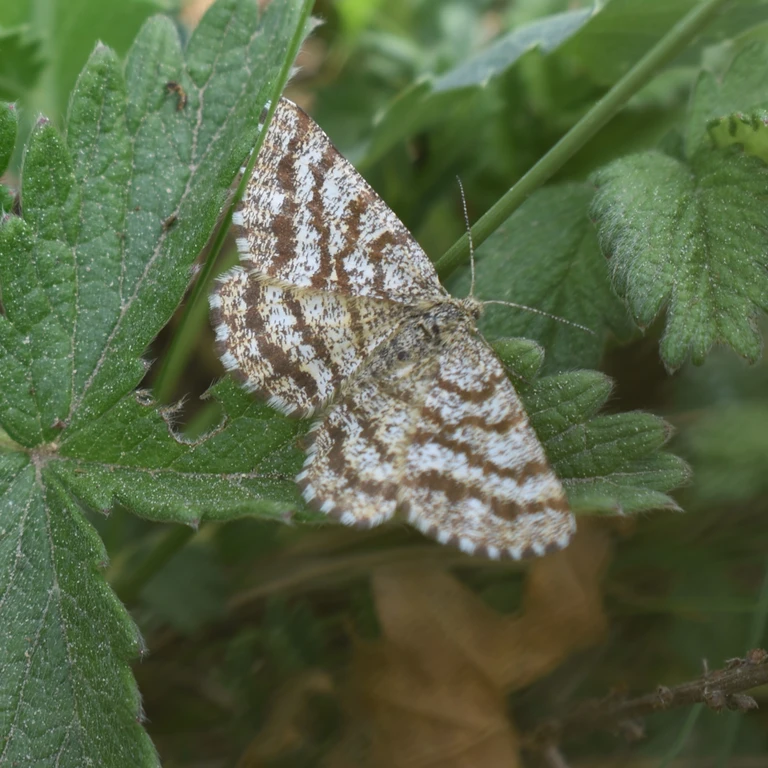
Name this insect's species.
Ematurga atomaria
